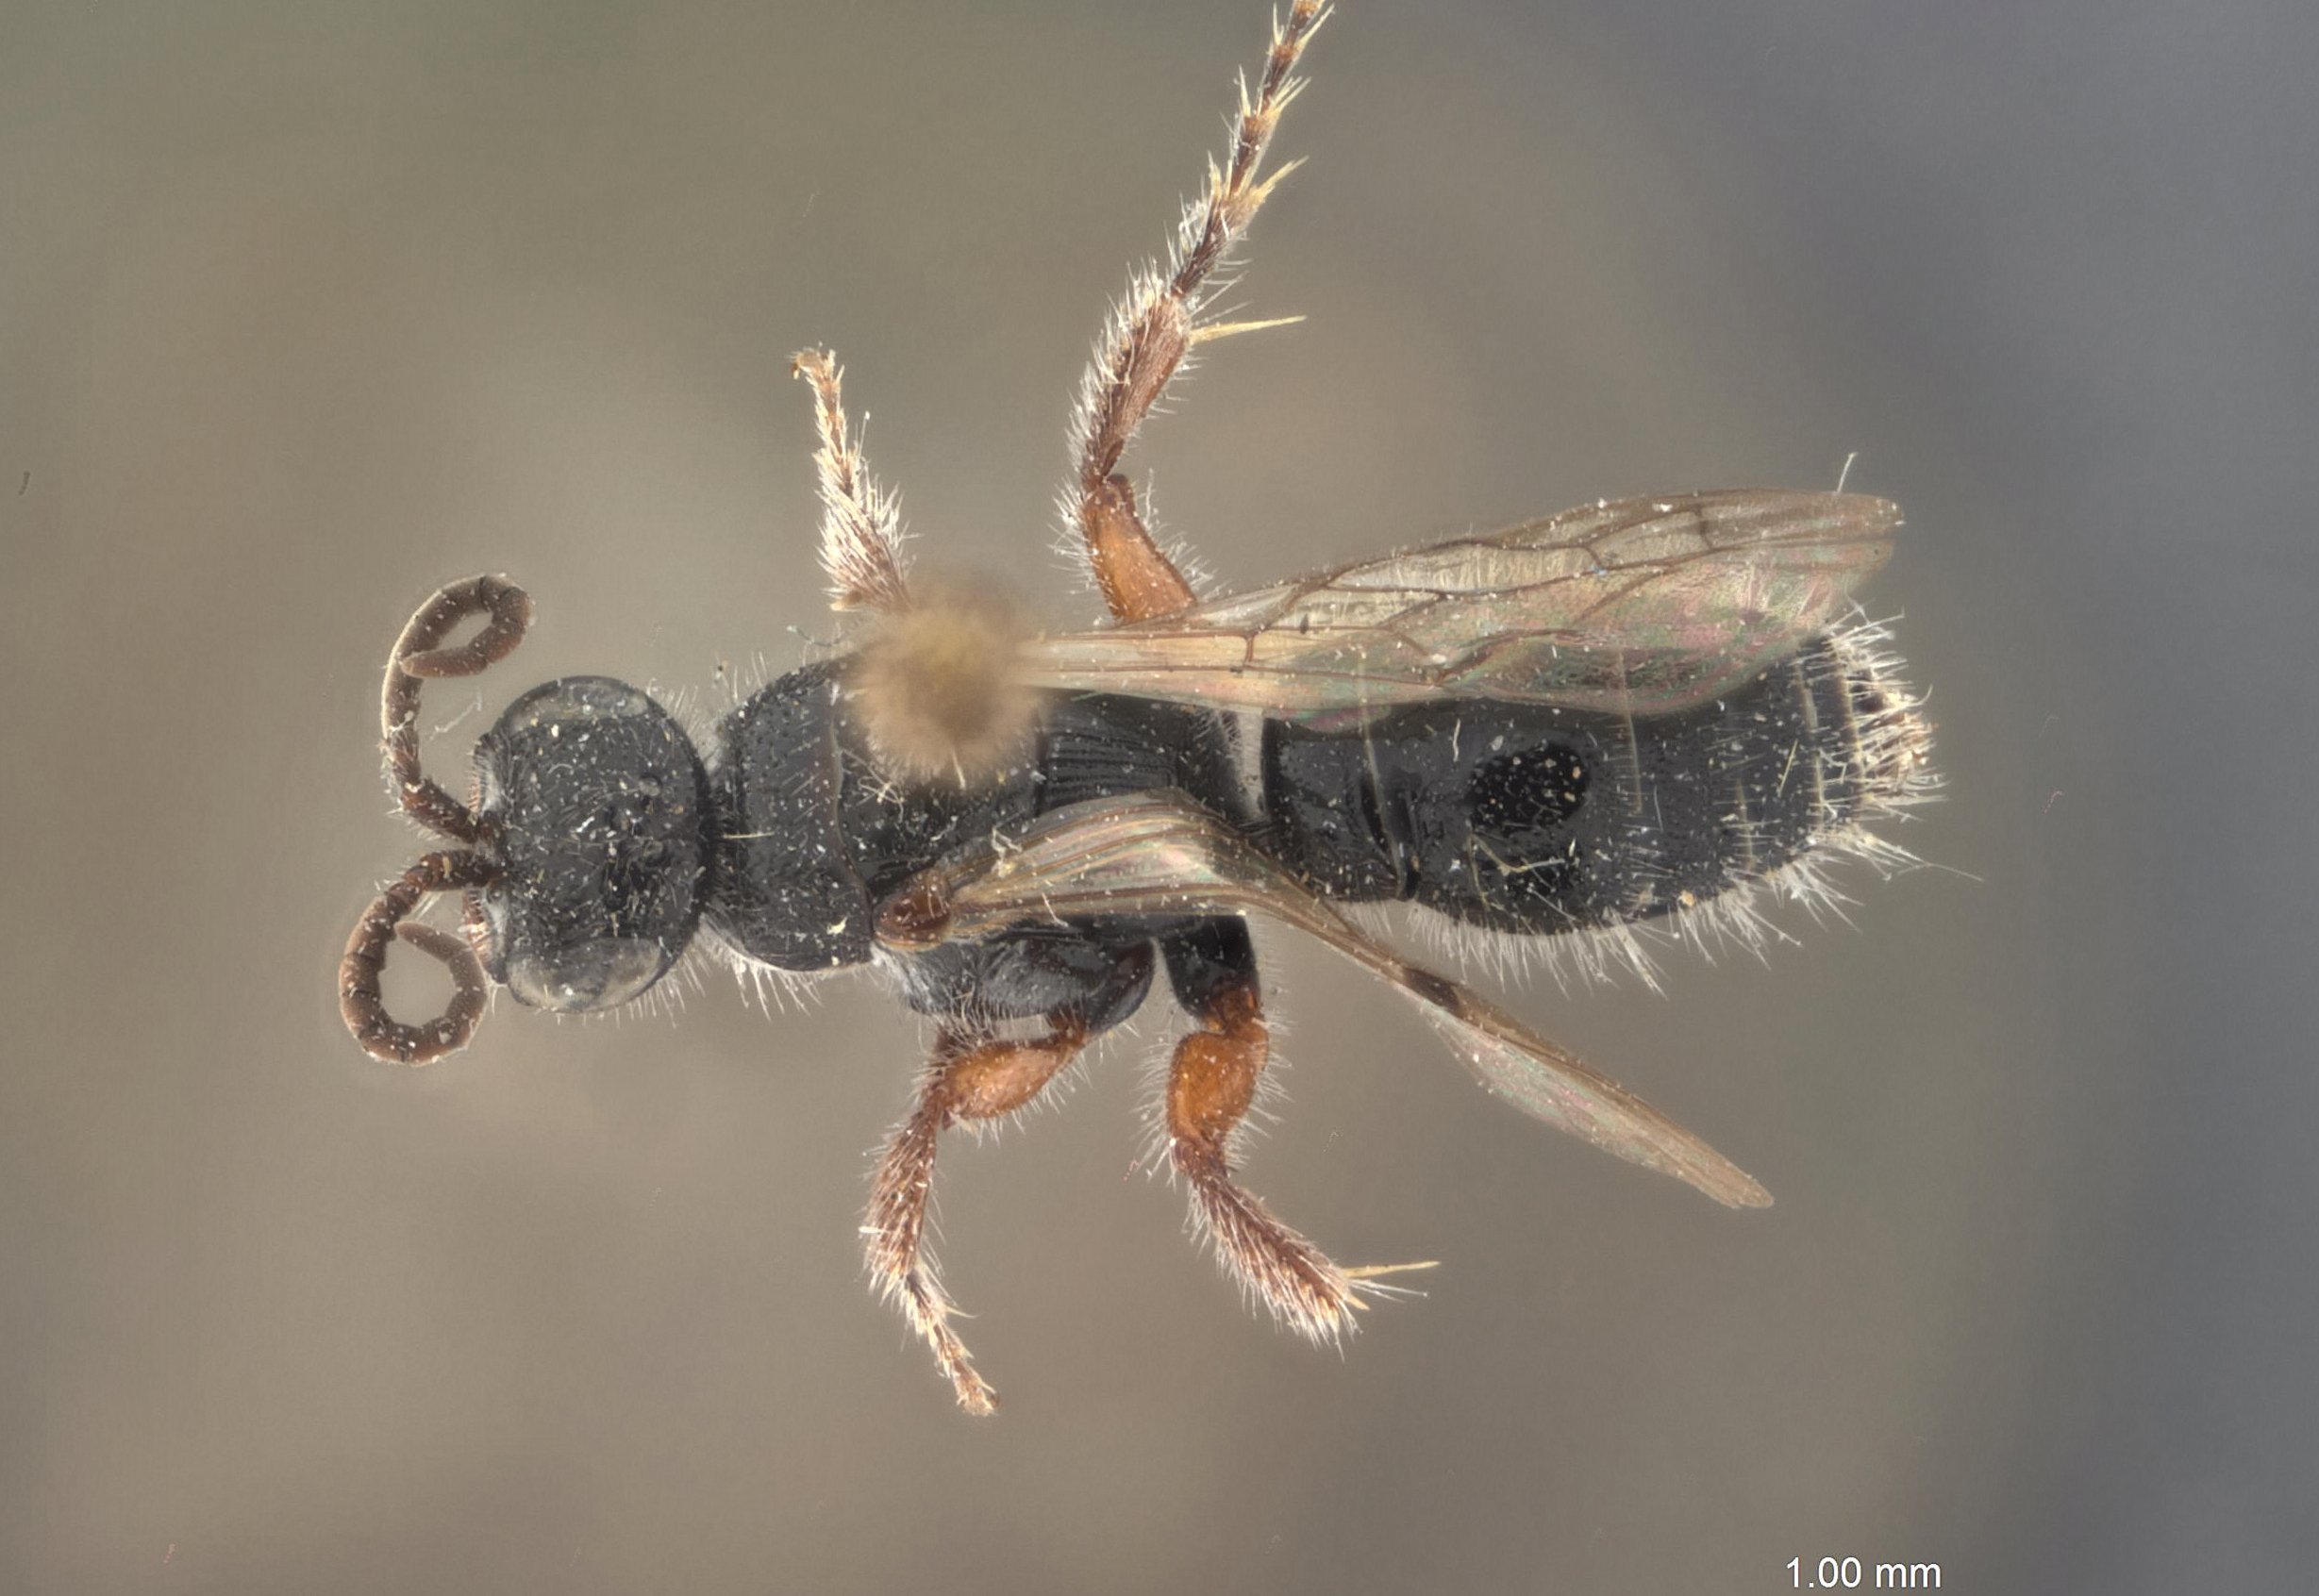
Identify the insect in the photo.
Tiphia wirthi
